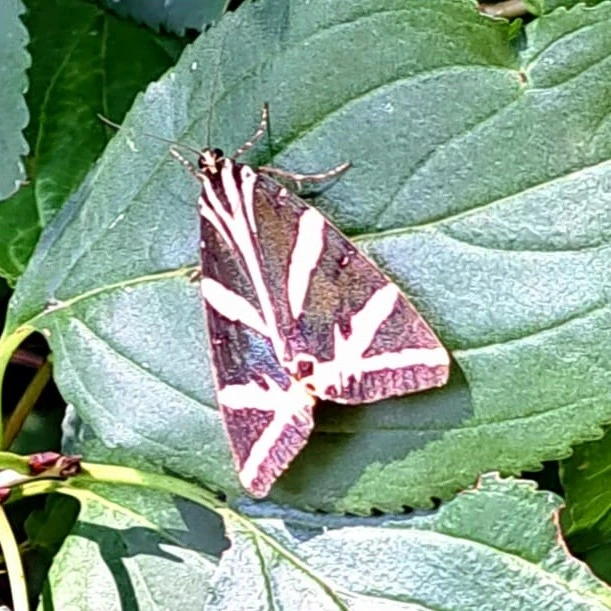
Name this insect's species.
Euplagia quadripunctaria
